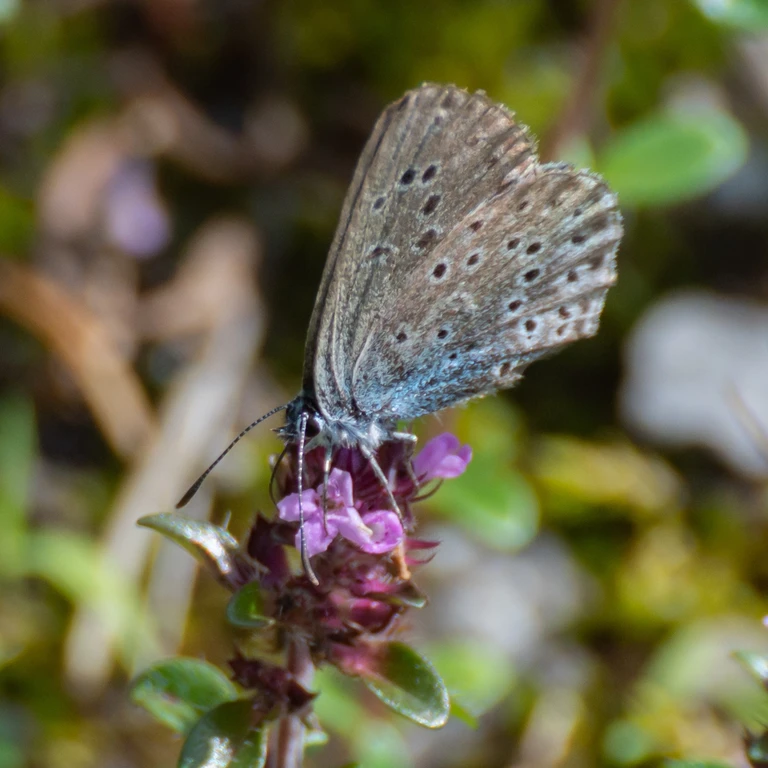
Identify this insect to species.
Phengaris arion (also Maculinea arion)
